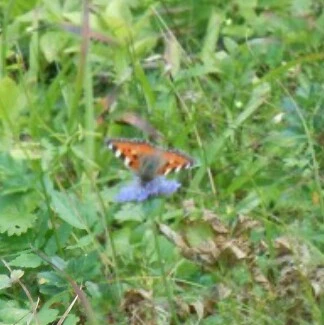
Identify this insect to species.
Aglais urticae
